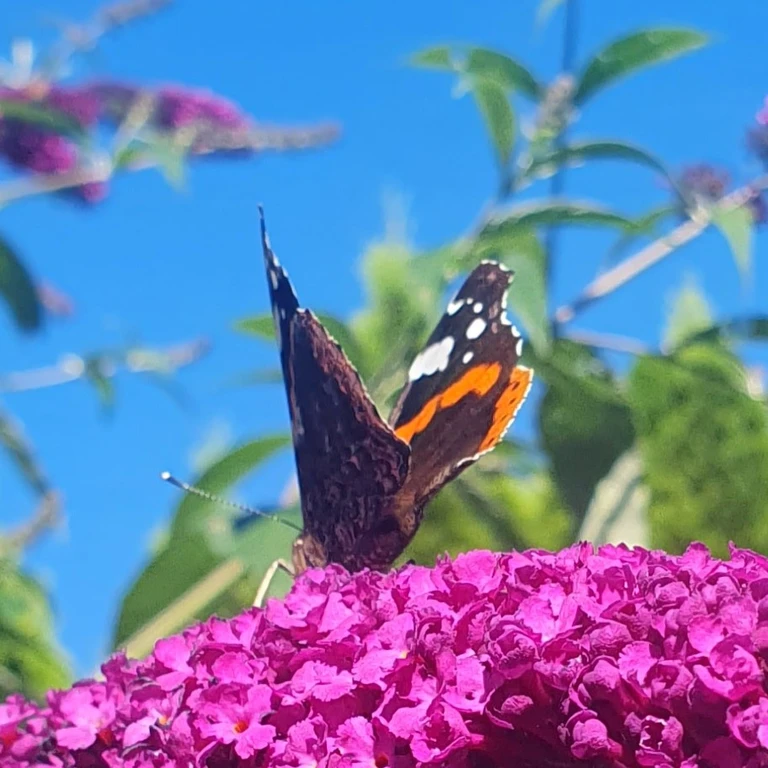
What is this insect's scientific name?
Vanessa atalanta
